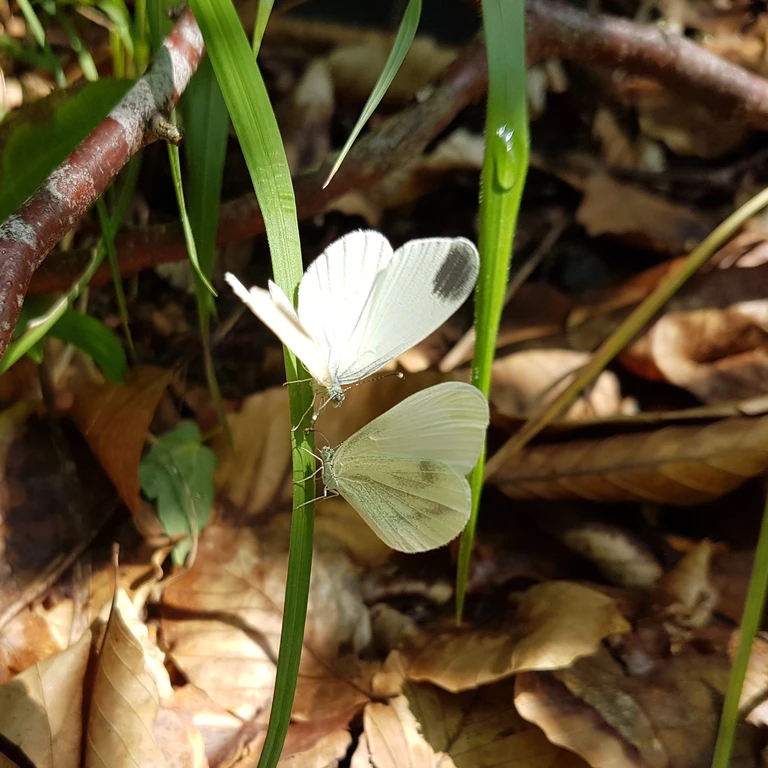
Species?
Leptidea sinapis/juvernica
